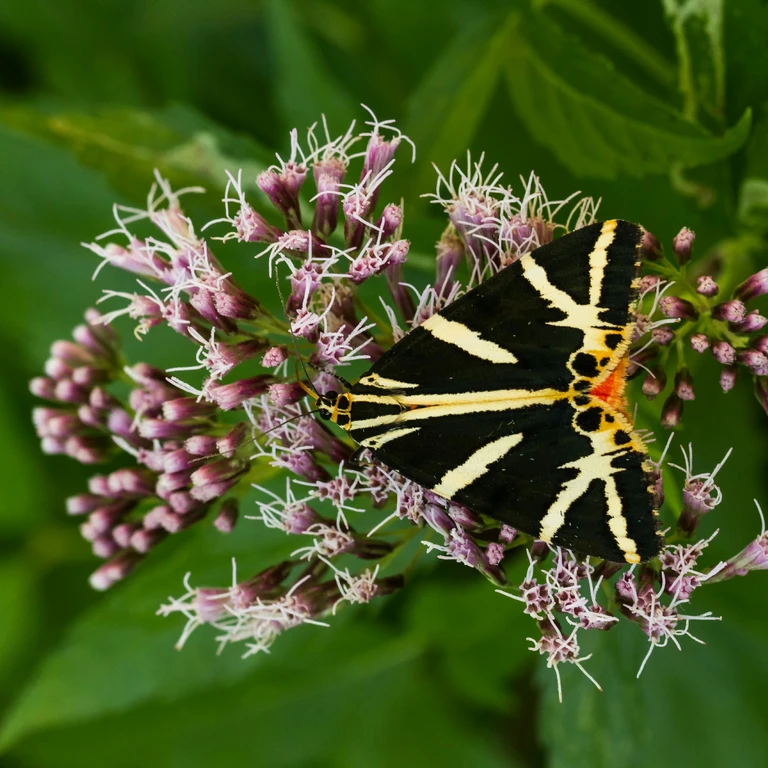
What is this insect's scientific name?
Euplagia quadripunctaria
